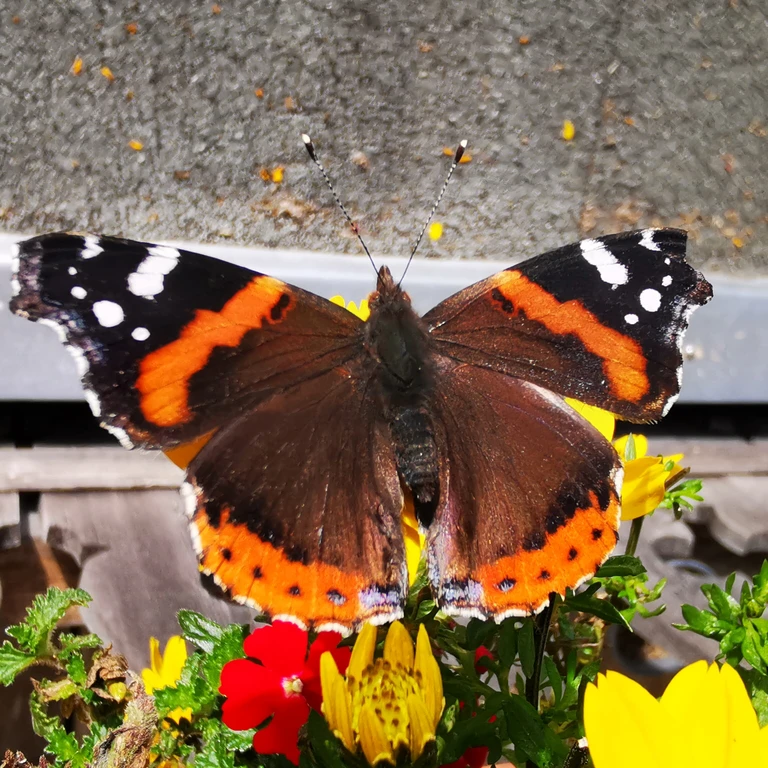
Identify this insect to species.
Vanessa atalanta
